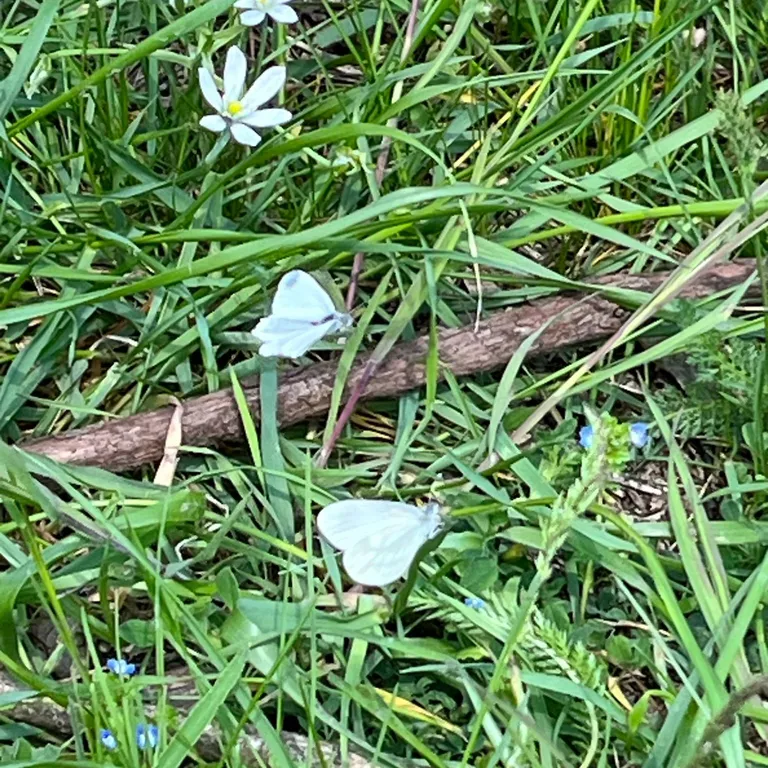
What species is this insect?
Leptidea sinapis/juvernica
